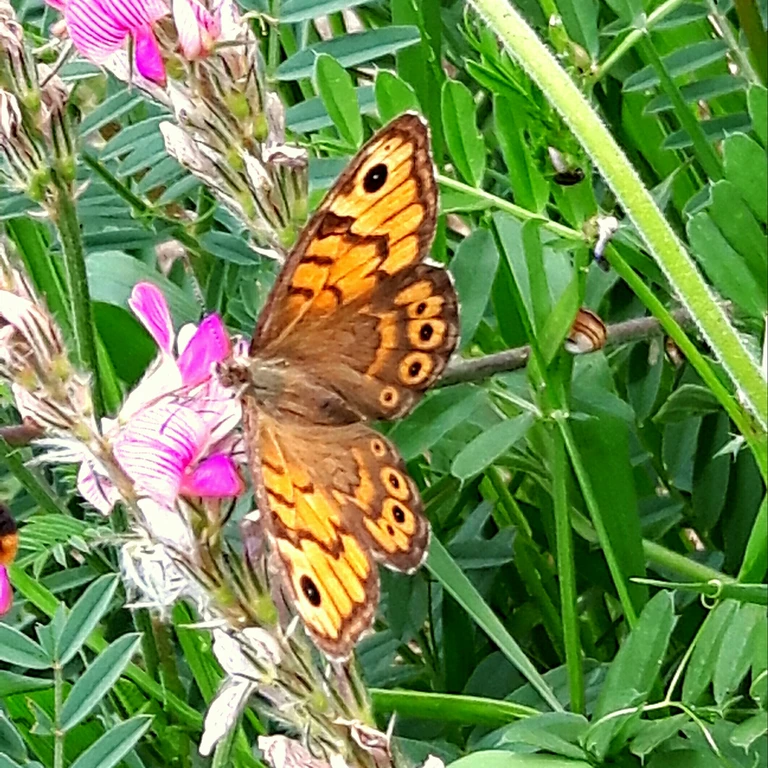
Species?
Lasiommata megera (also Pararge megera)
